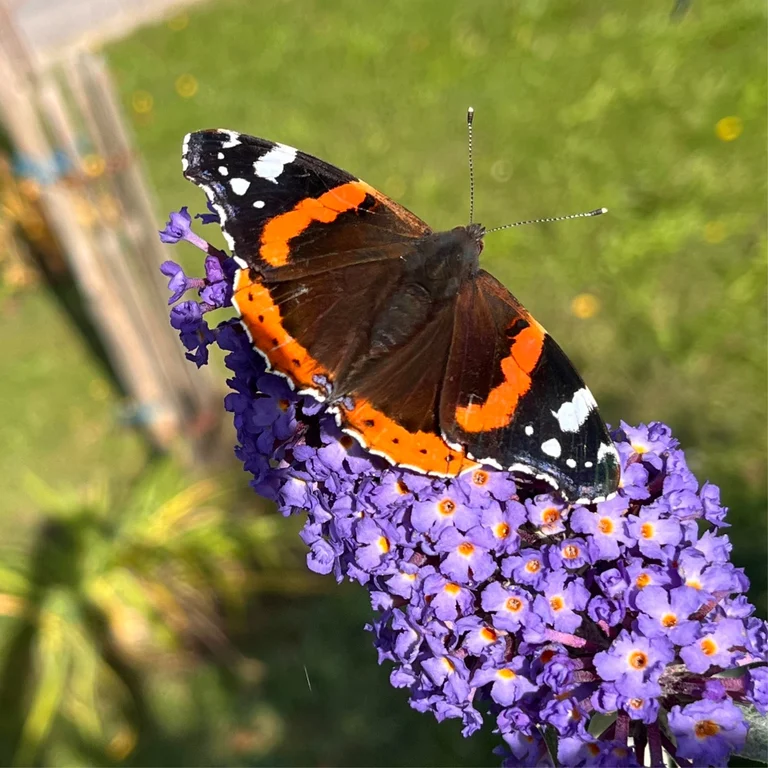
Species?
Vanessa atalanta
